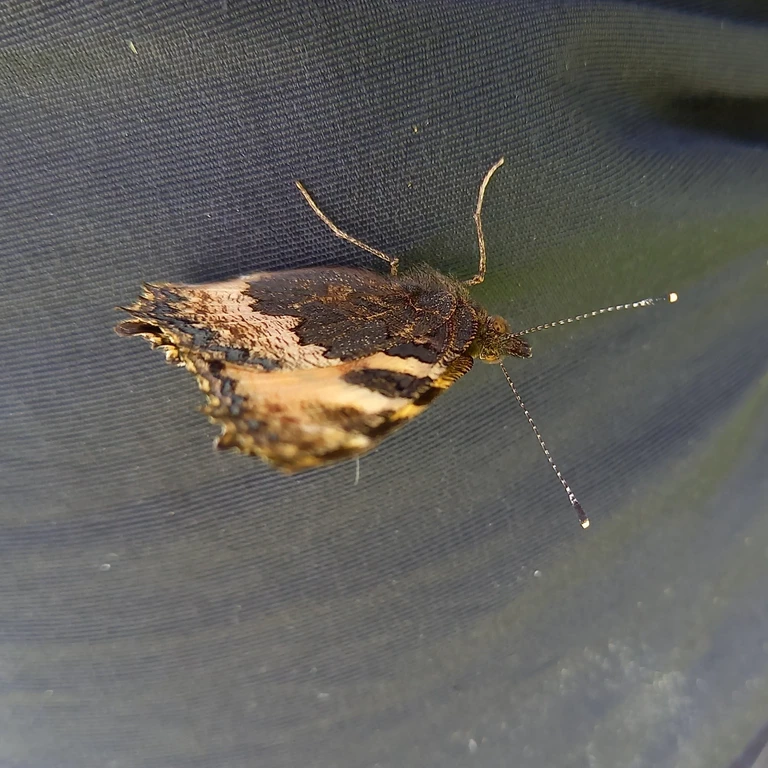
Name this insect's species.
Aglais urticae
